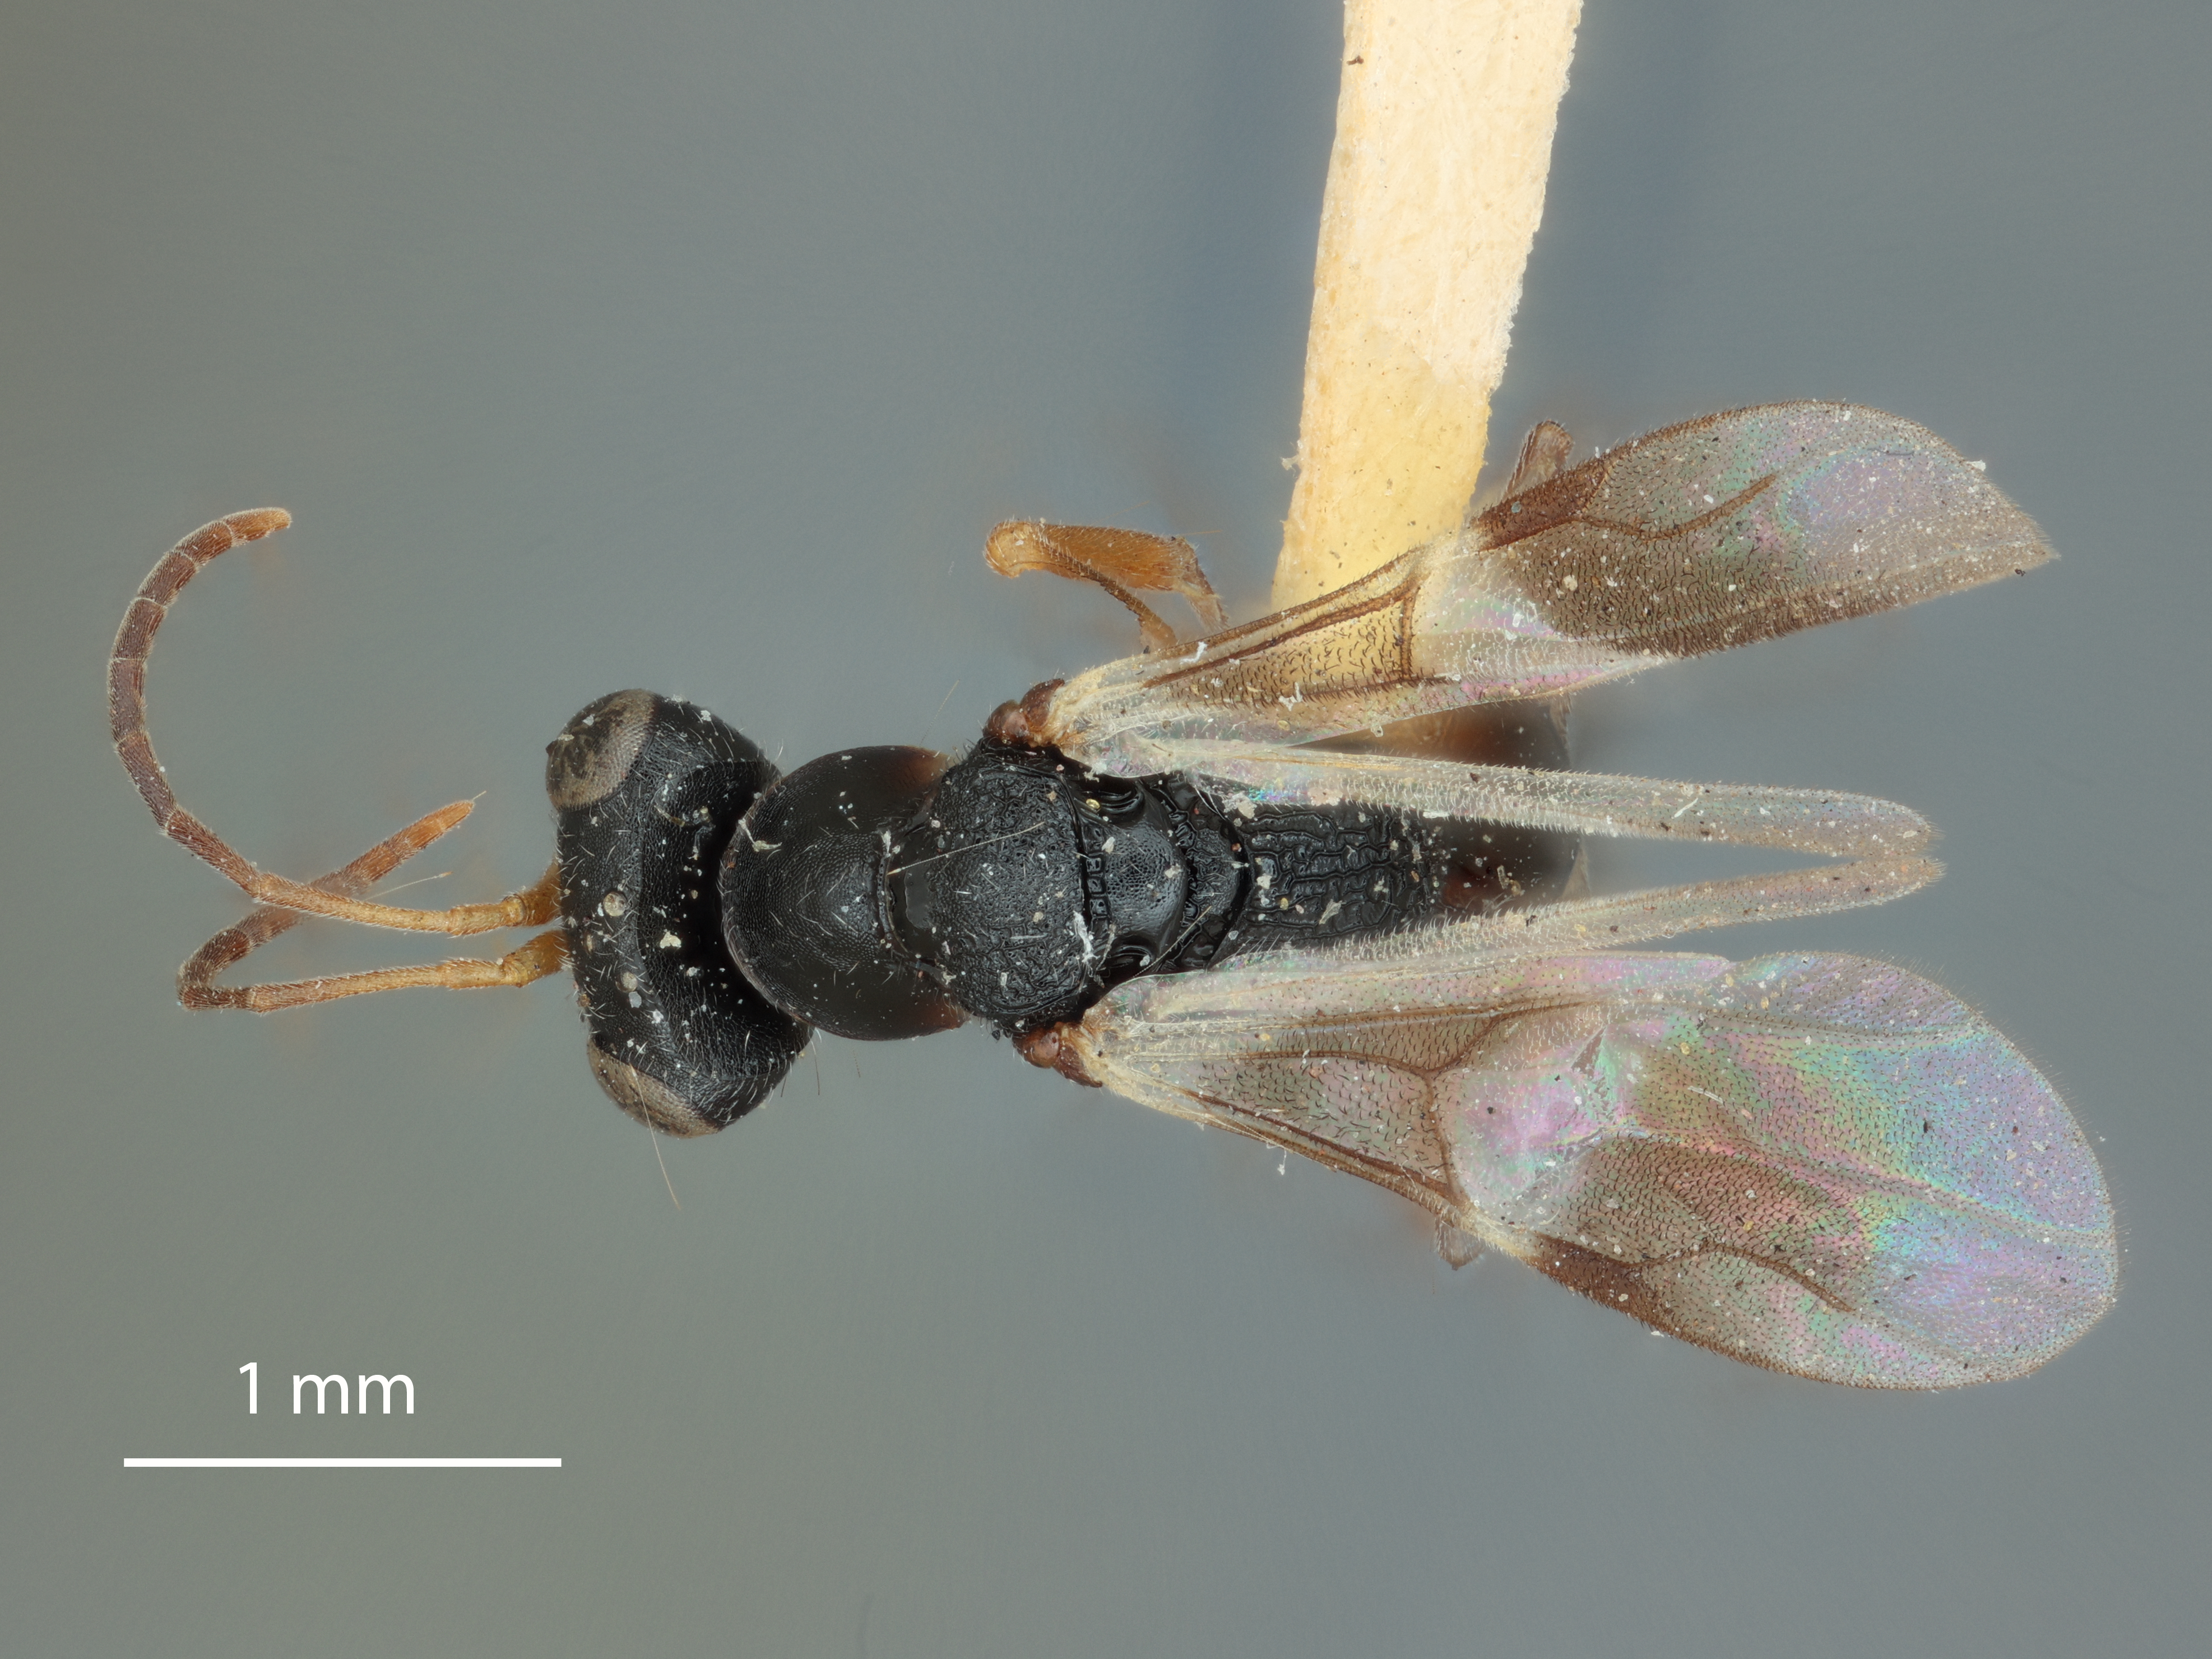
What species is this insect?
Mesodryinus crawfordi
